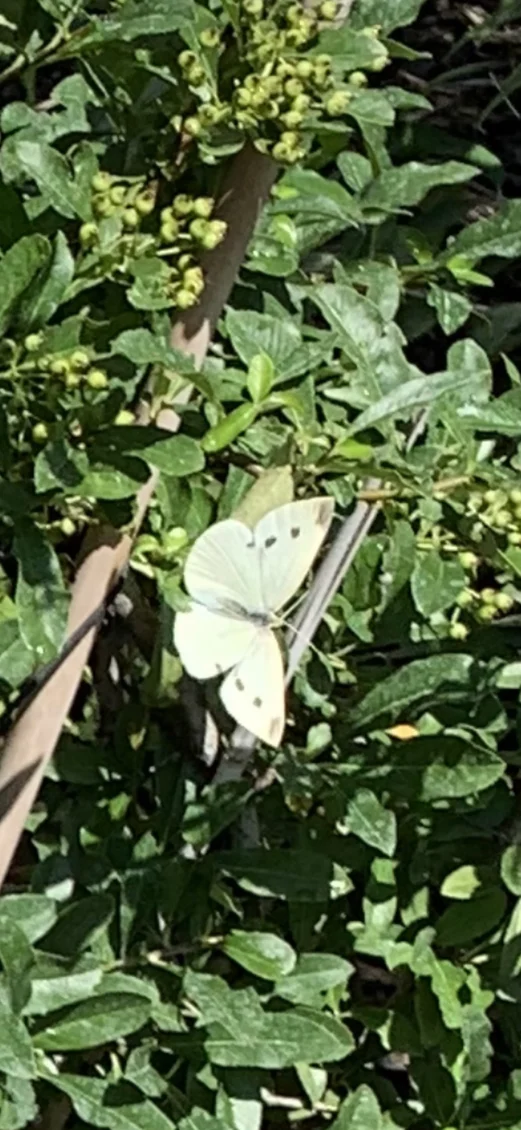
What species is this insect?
Pieris rapae
